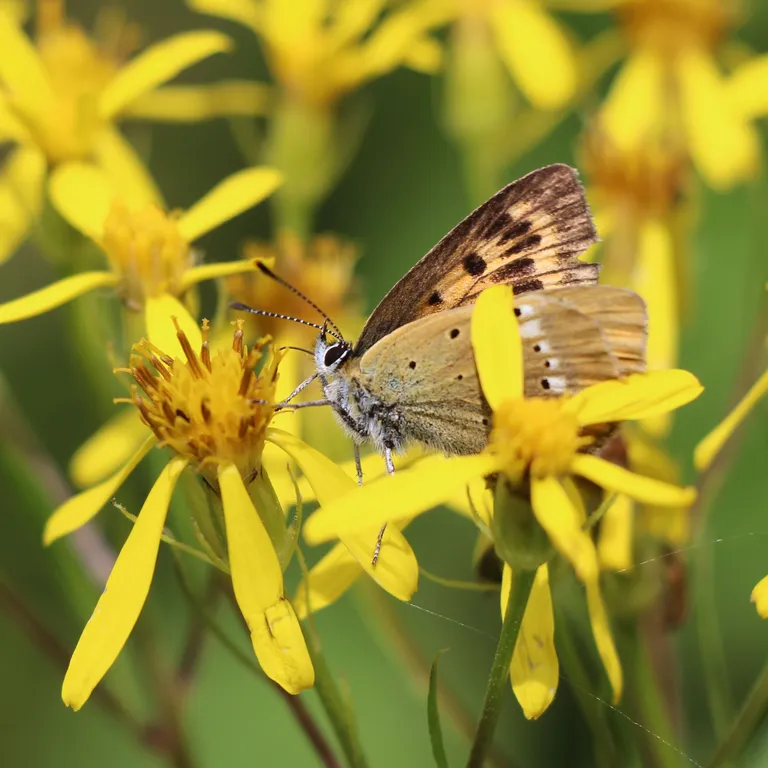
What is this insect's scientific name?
Lycaena virgaureae
